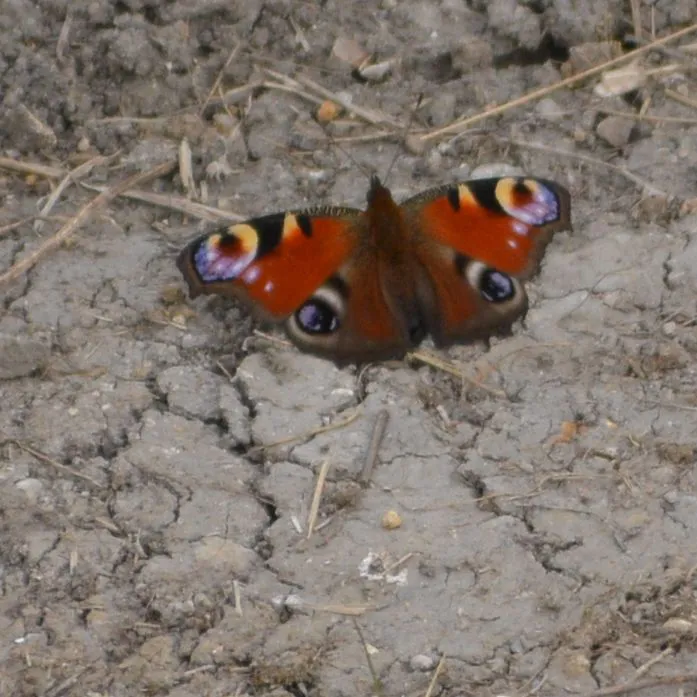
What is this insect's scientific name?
Aglais io
